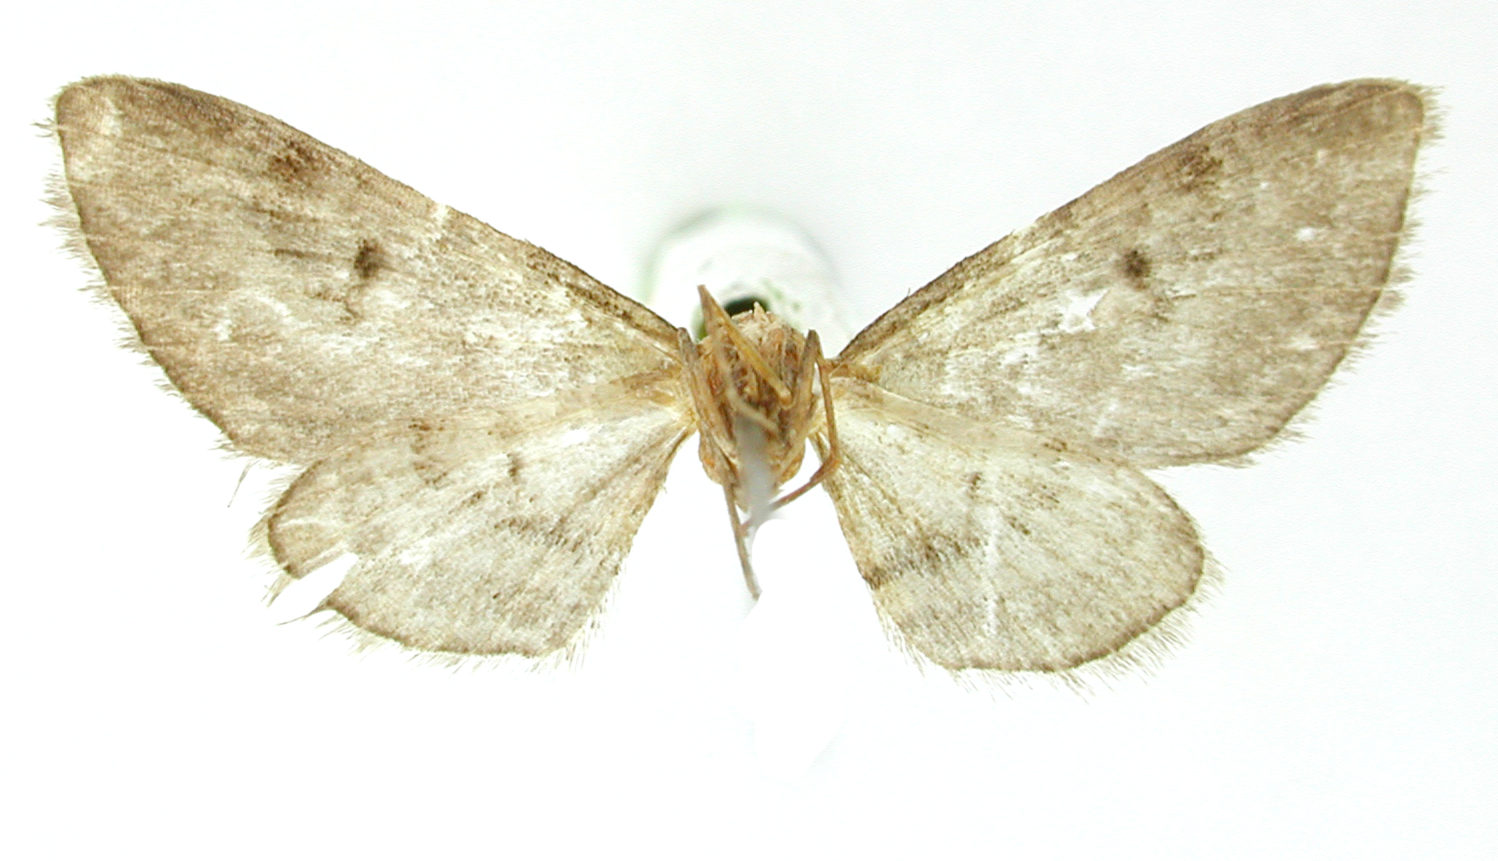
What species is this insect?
Tephroclystia capitata
